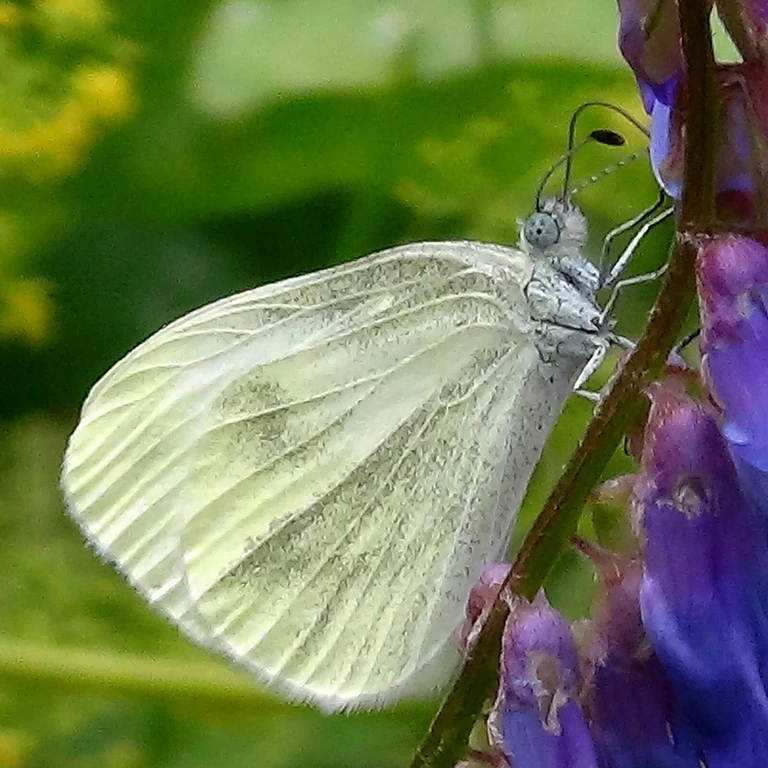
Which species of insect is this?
Leptidea sinapis/juvernica
